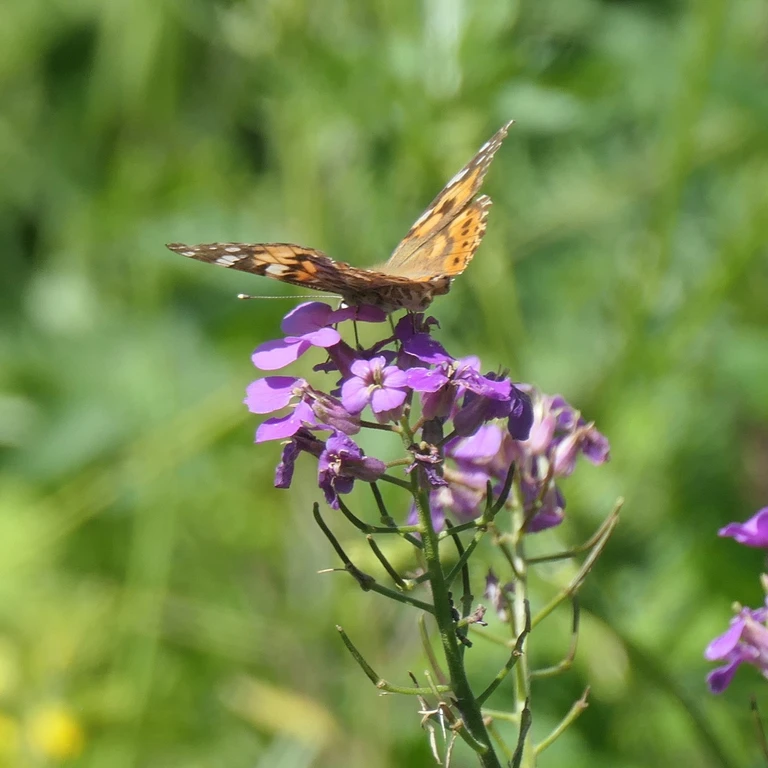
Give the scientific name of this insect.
Vanessa cardui
